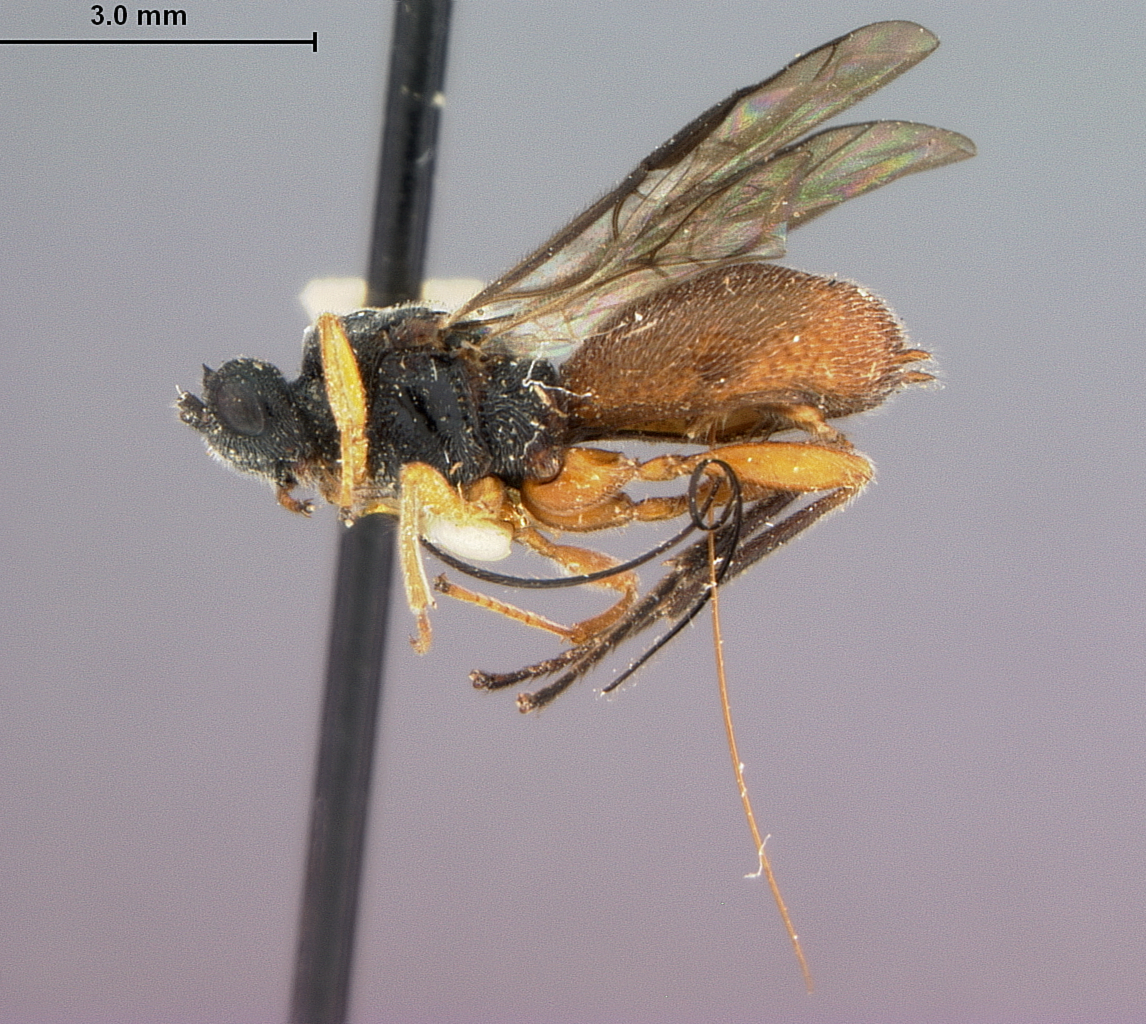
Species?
Urosigalphus muesebecki
